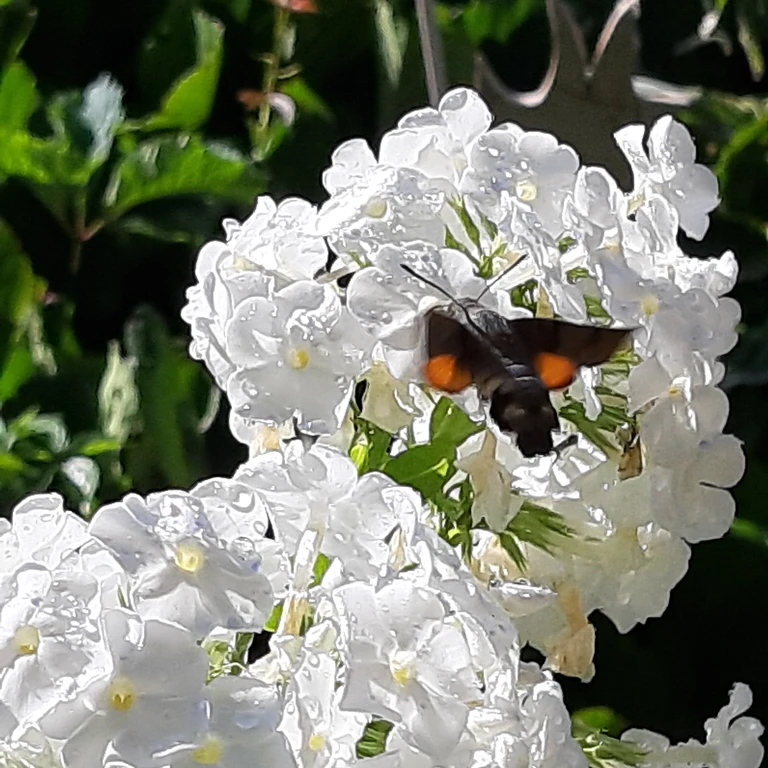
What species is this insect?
Macroglossum stellatarum
